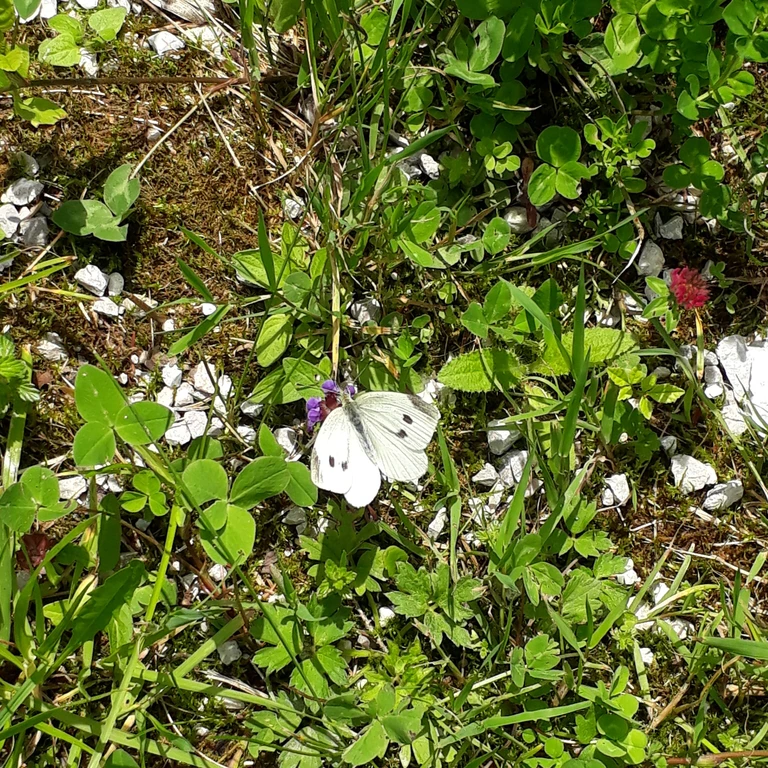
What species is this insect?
Pieris rapae
